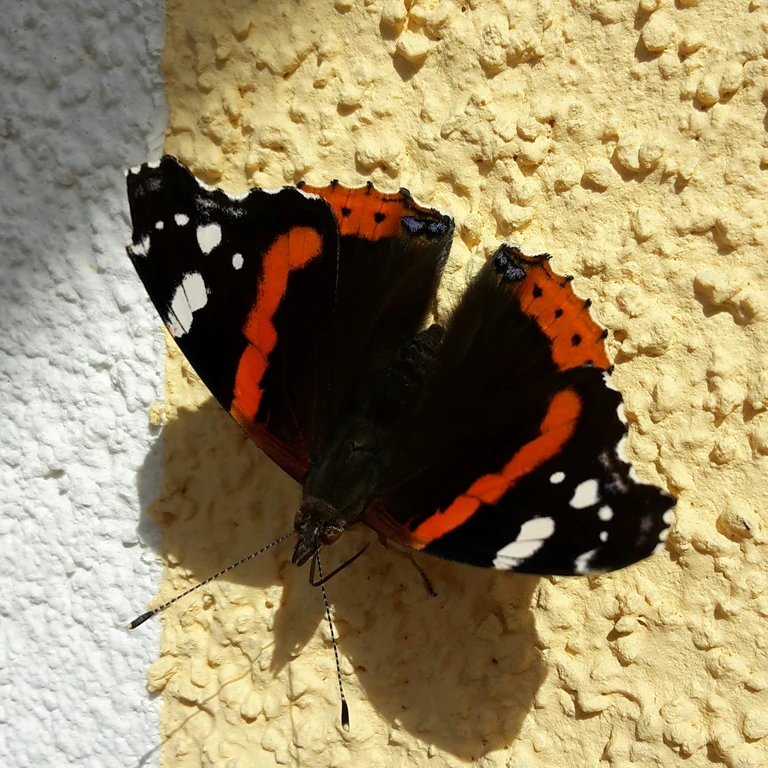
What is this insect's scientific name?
Vanessa atalanta
